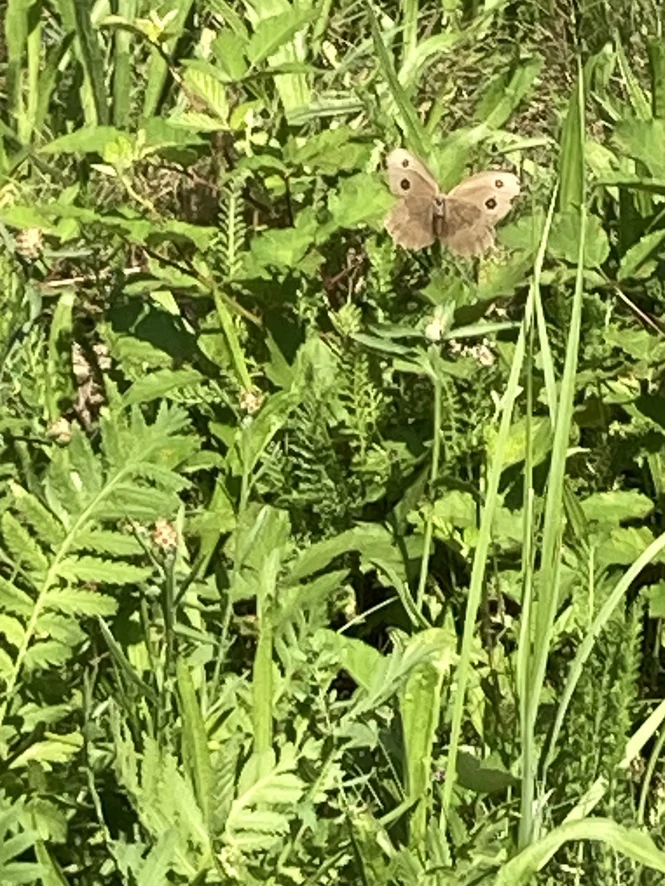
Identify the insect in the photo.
Minois dryas
